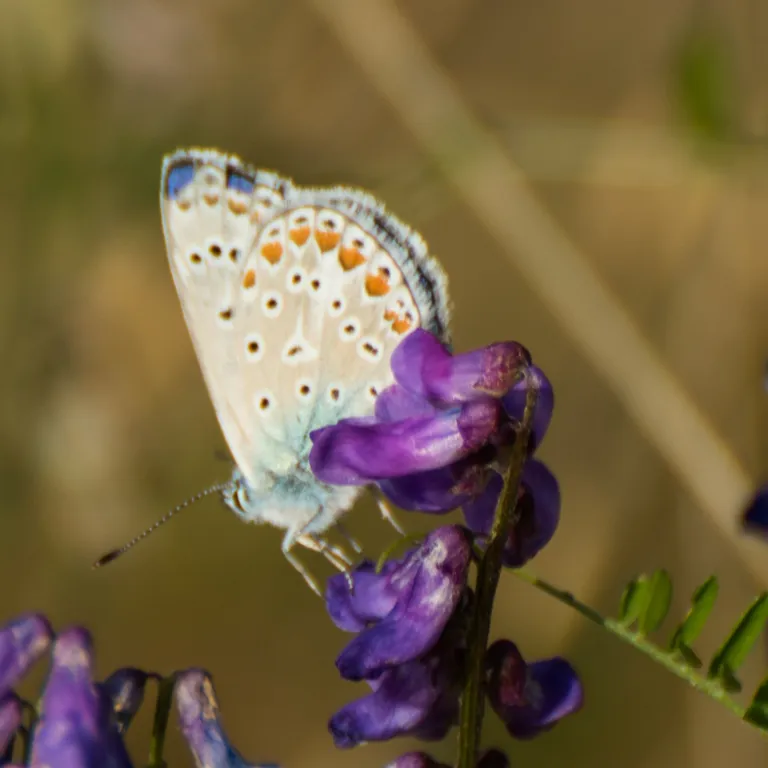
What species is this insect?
Polyommatus icarus
